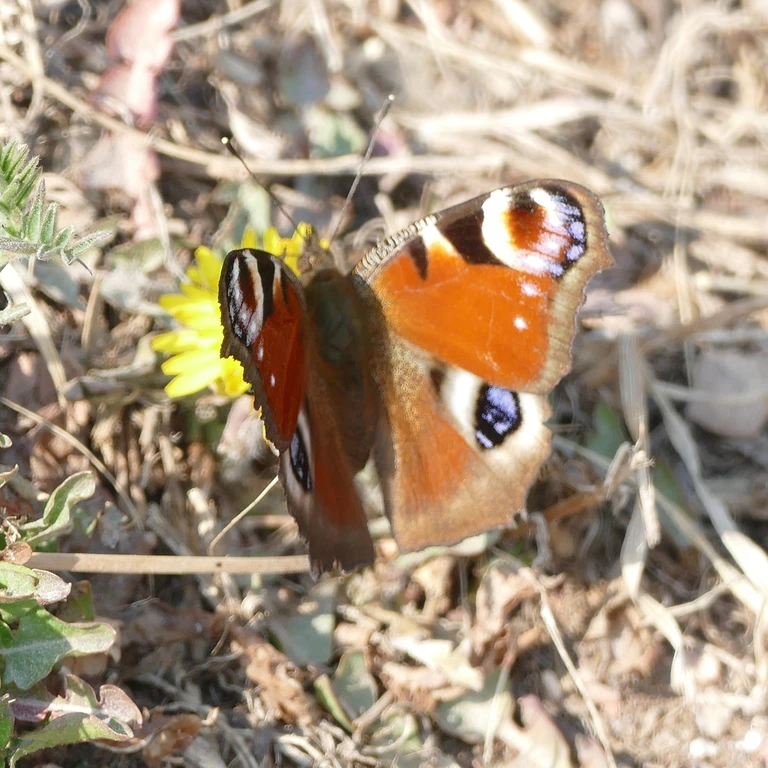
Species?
Aglais io
